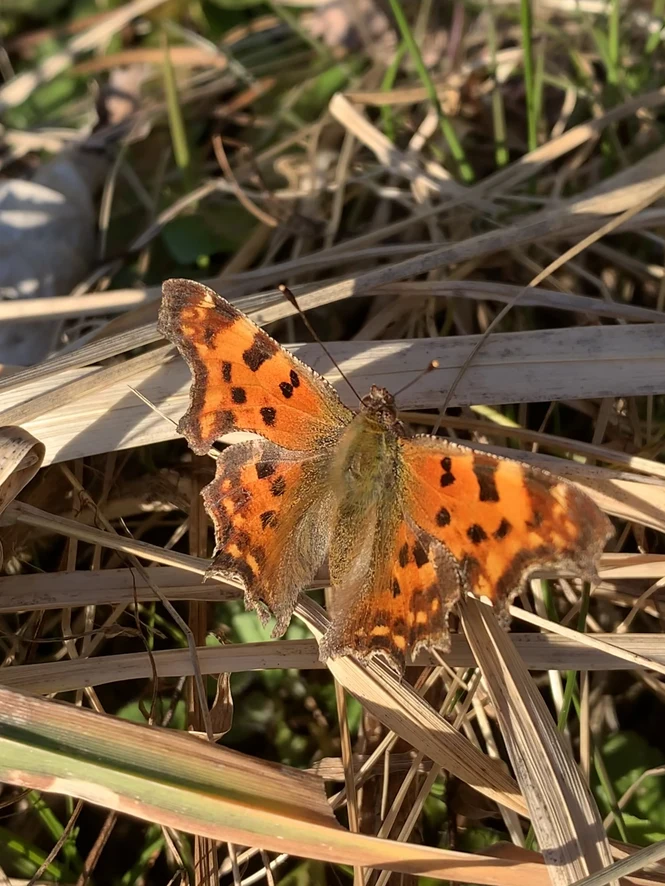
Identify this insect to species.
Polygonia c-album
